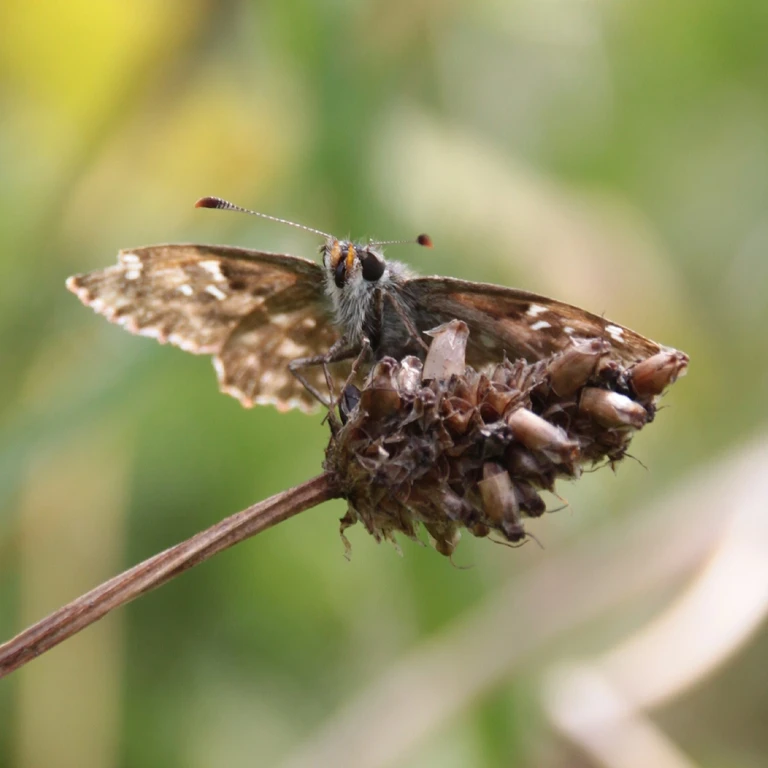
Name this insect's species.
Carcharodus alceae
